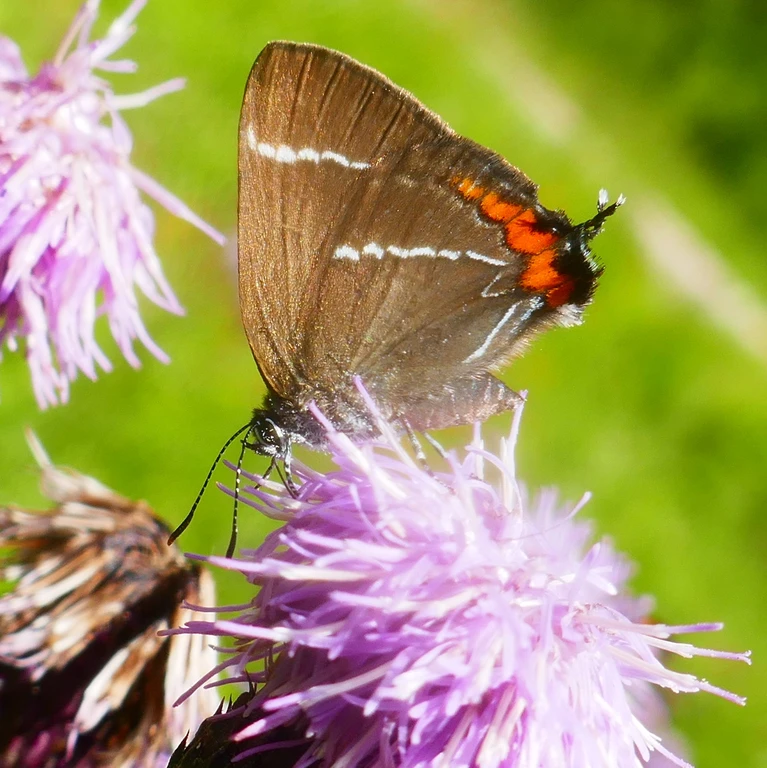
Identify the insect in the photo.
Satyrium w-album
